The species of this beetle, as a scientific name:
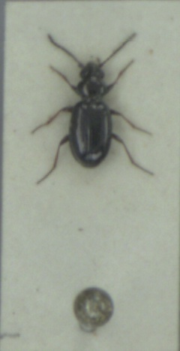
Bembidion lampros
